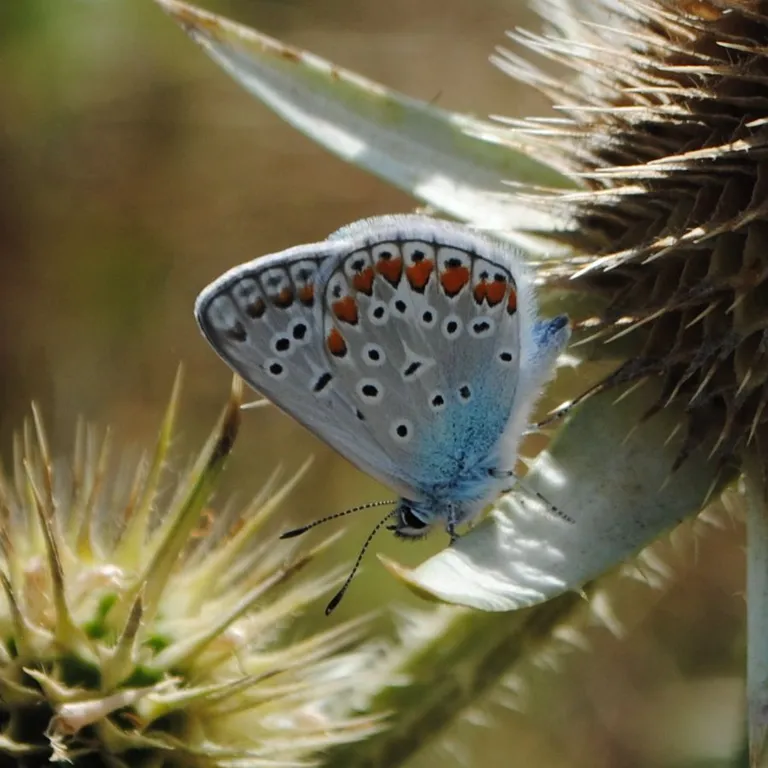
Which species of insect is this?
Polyommatus icarus
